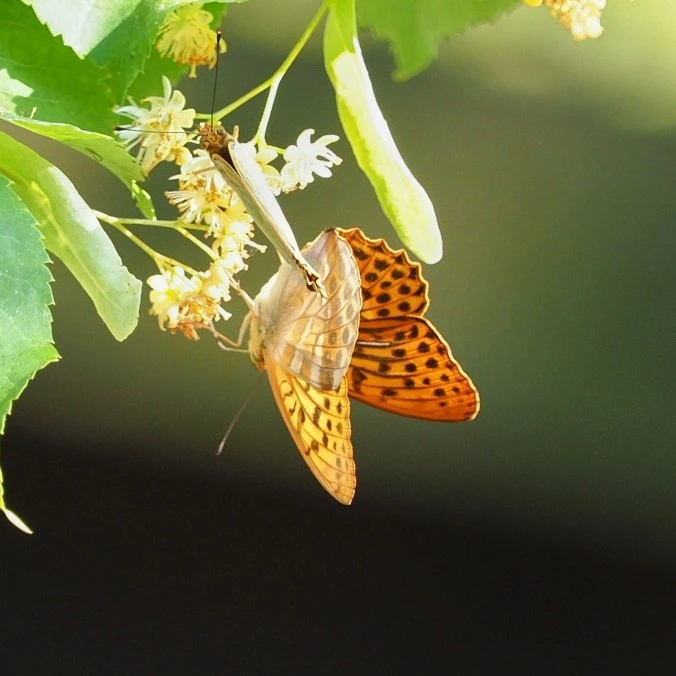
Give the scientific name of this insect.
Argynnis paphia
